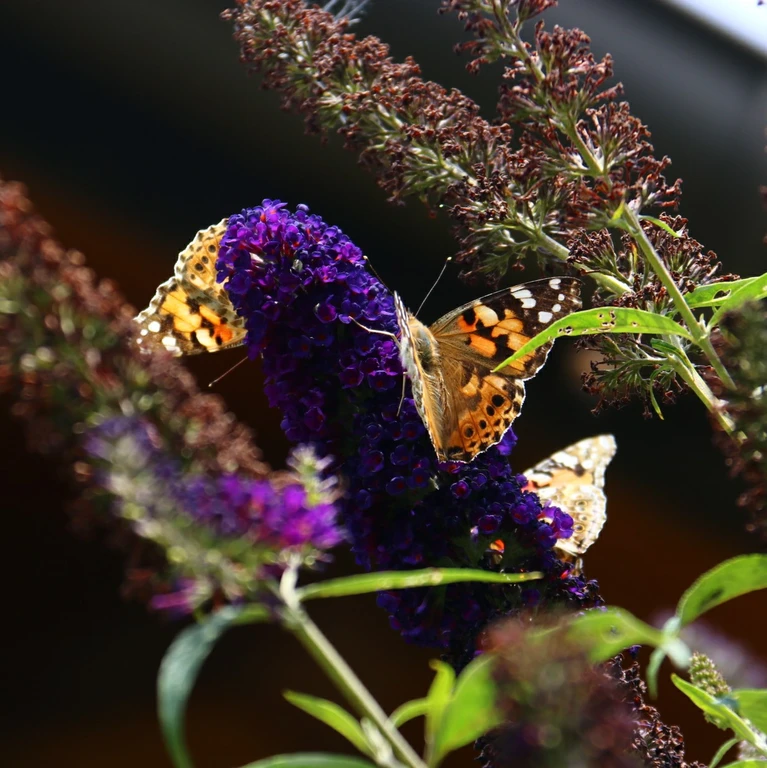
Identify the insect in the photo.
Vanessa cardui
